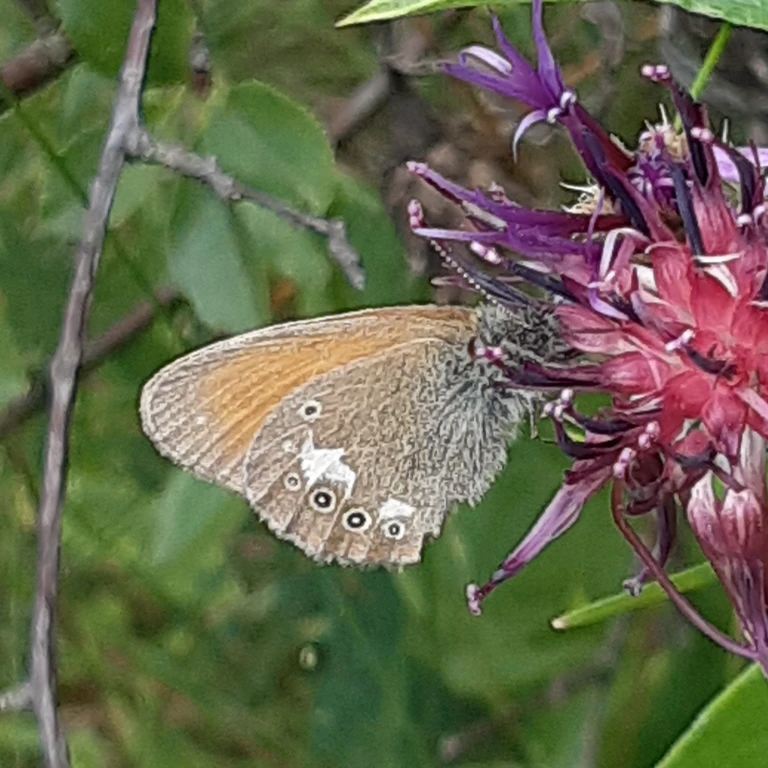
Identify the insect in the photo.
Coenonympha glycerion (also Coenonympha iphis)
